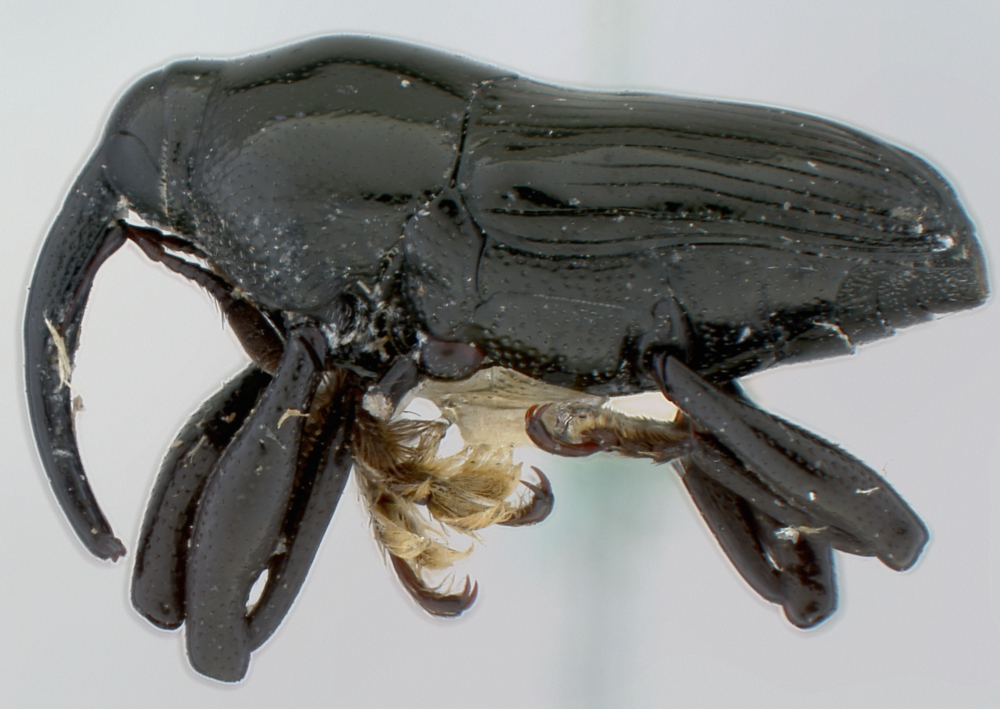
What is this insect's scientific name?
Linomadarus inornatus
